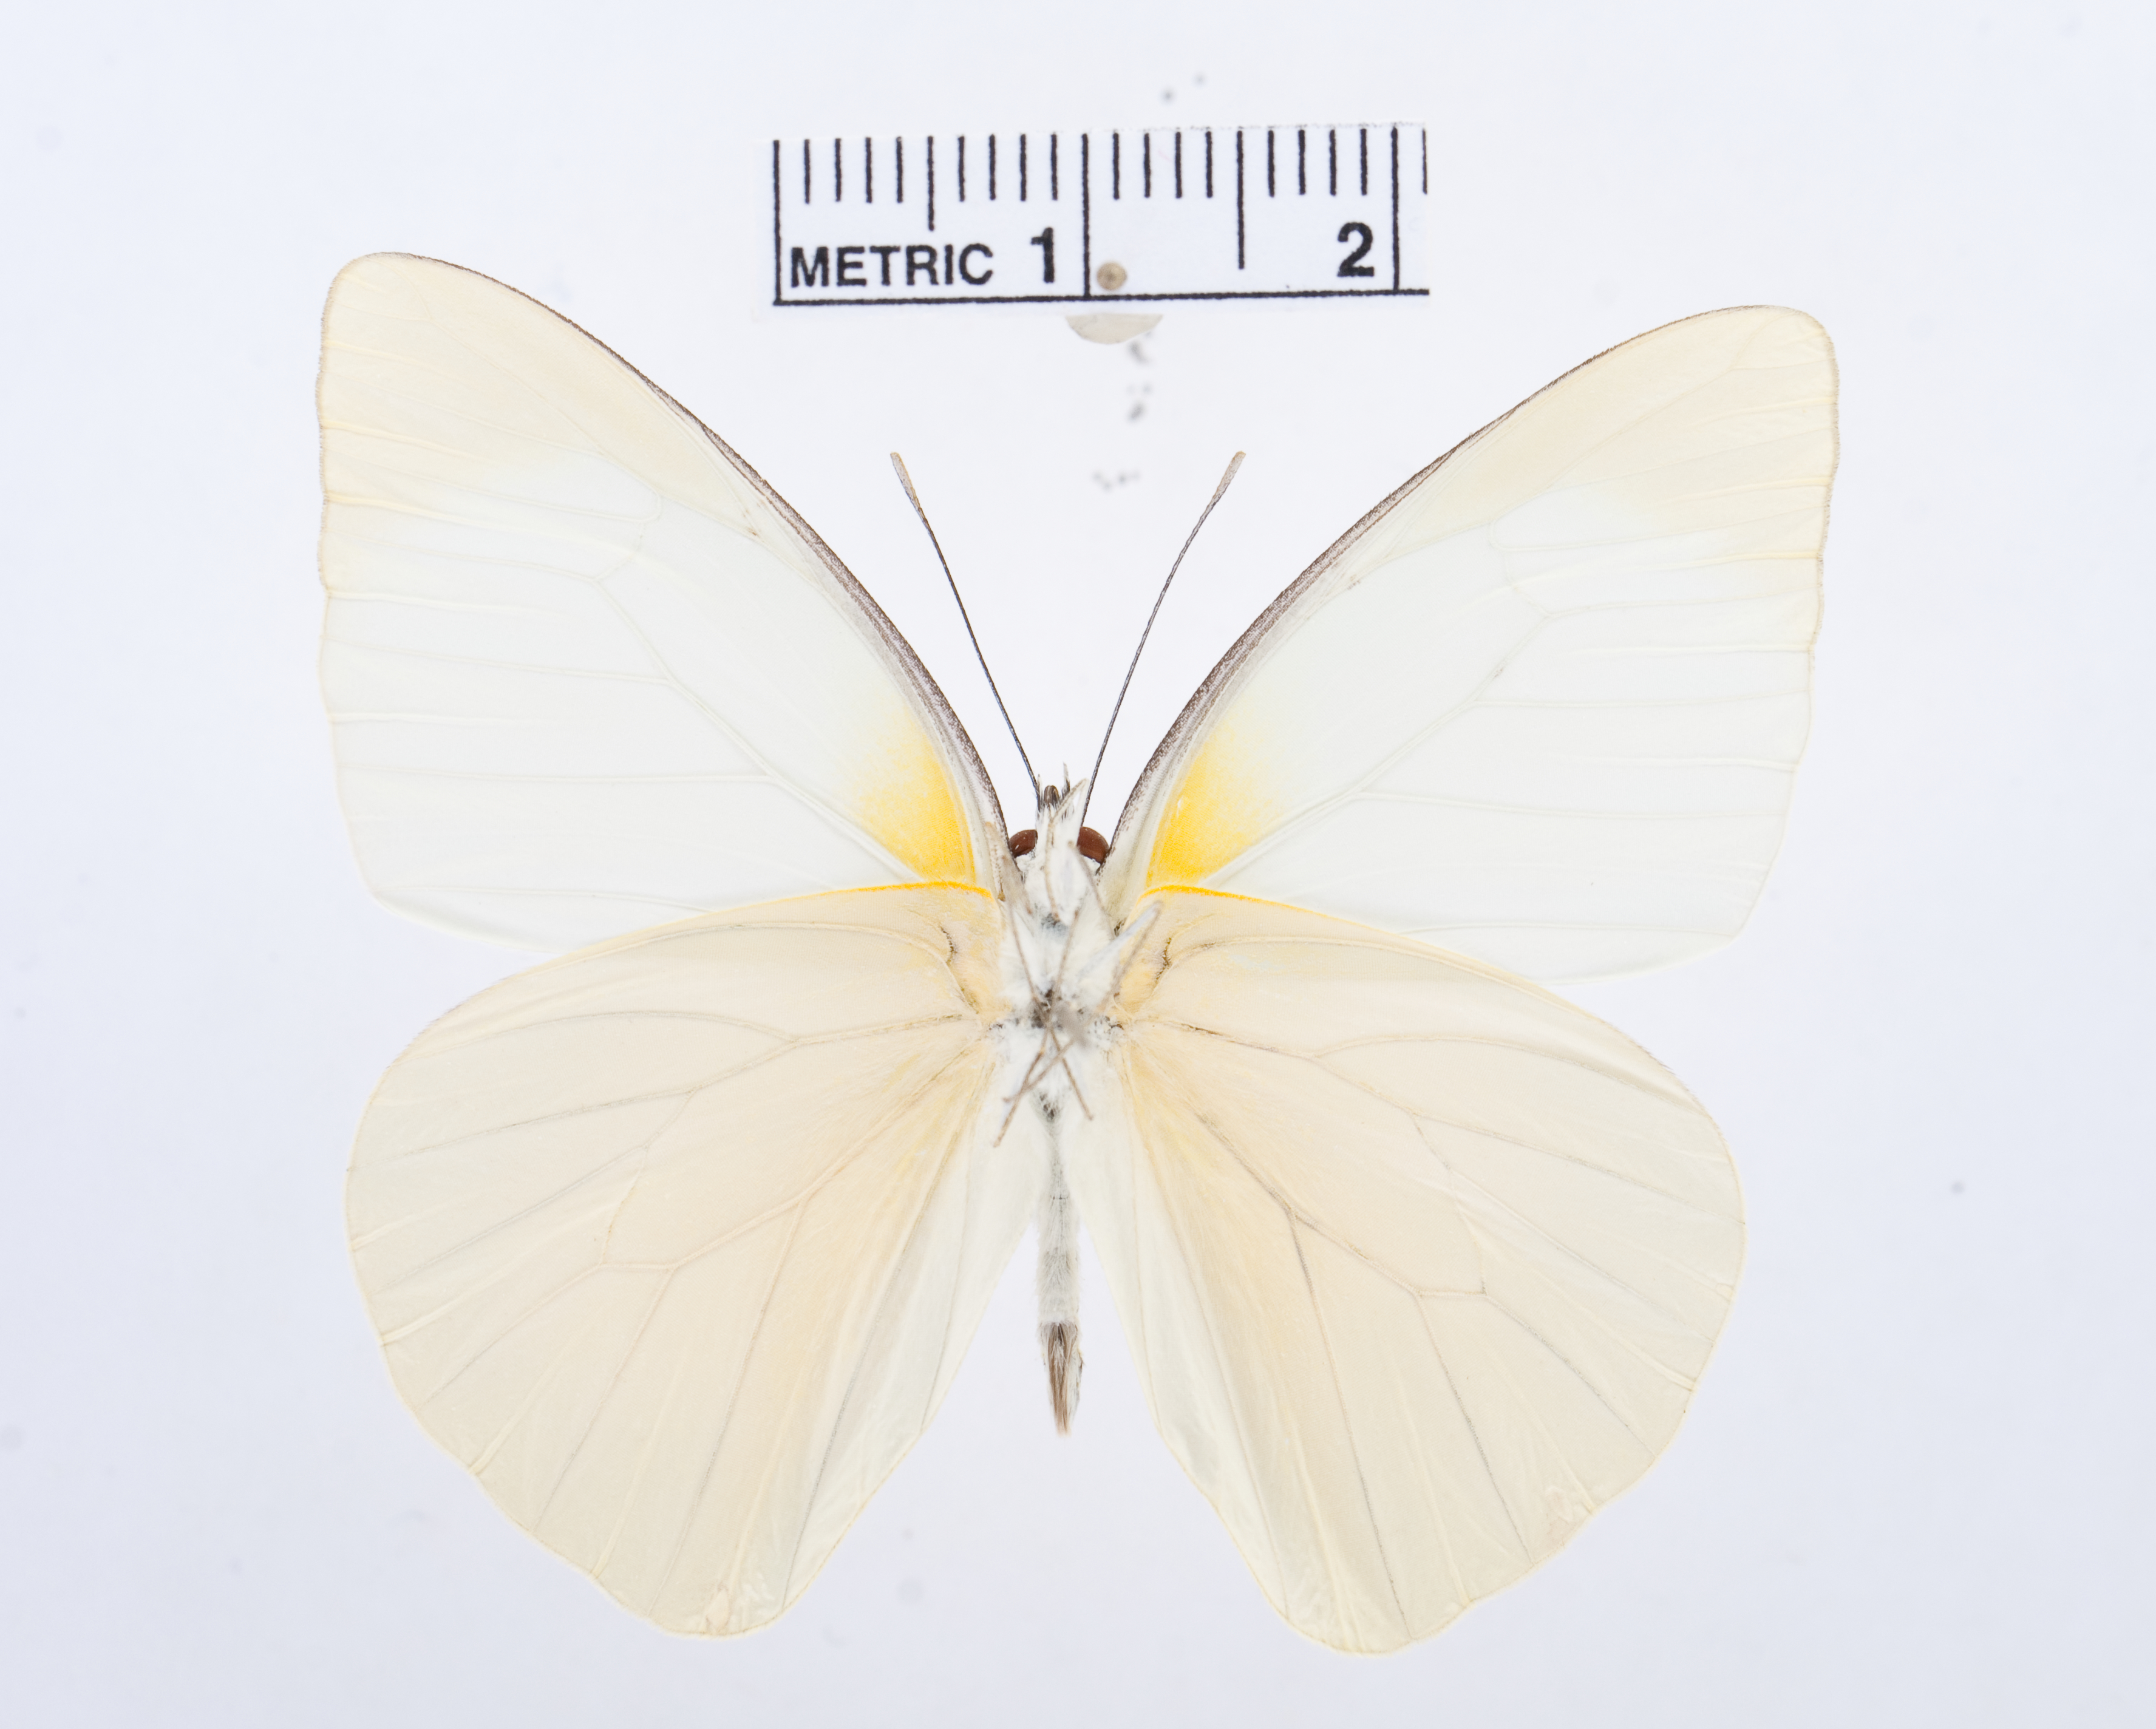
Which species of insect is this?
Appias drusilla
